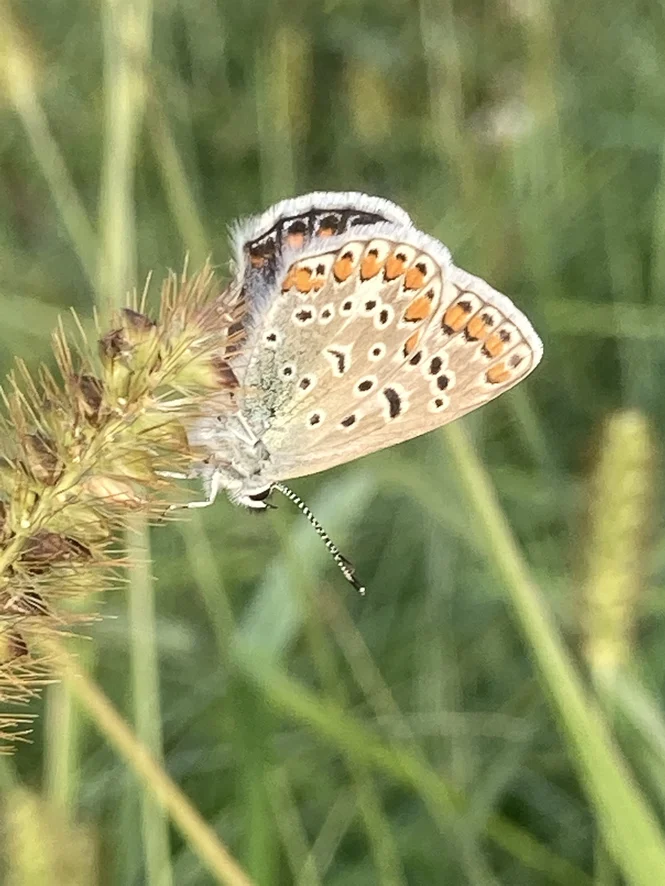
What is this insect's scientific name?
Polyommatus icarus
